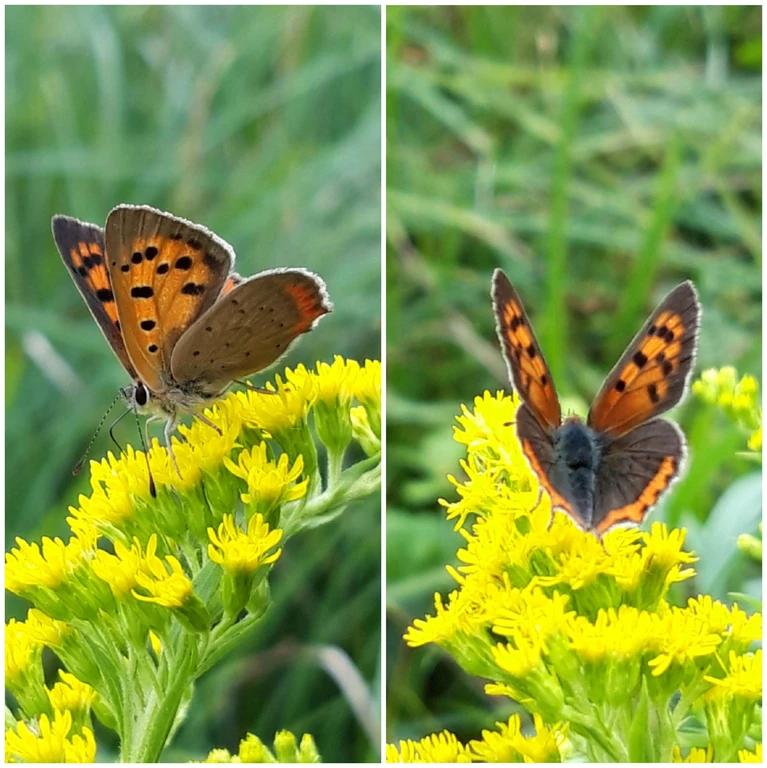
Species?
Lycaena phlaeas
